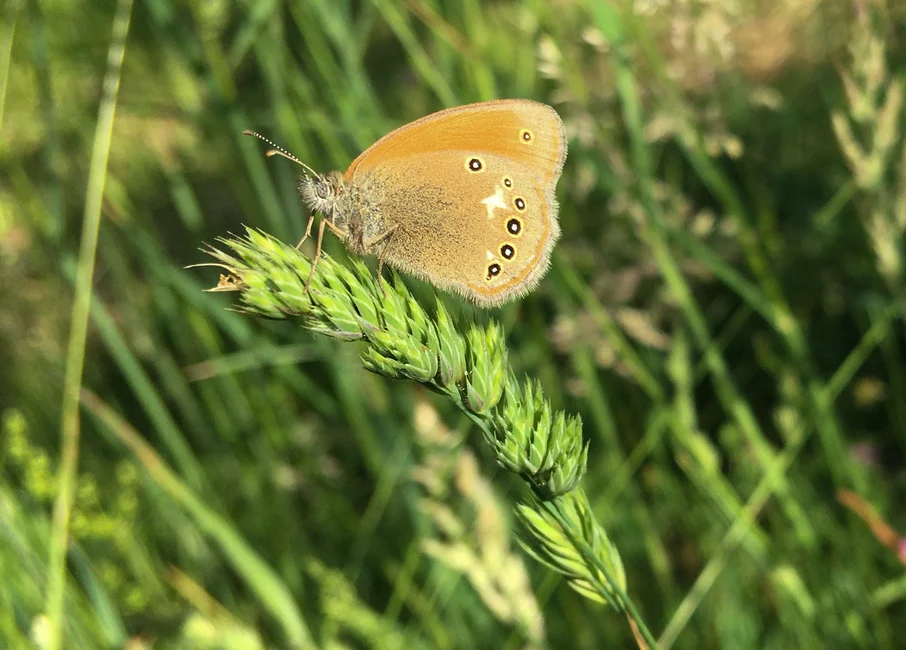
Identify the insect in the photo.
Coenonympha glycerion (also Coenonympha iphis)
